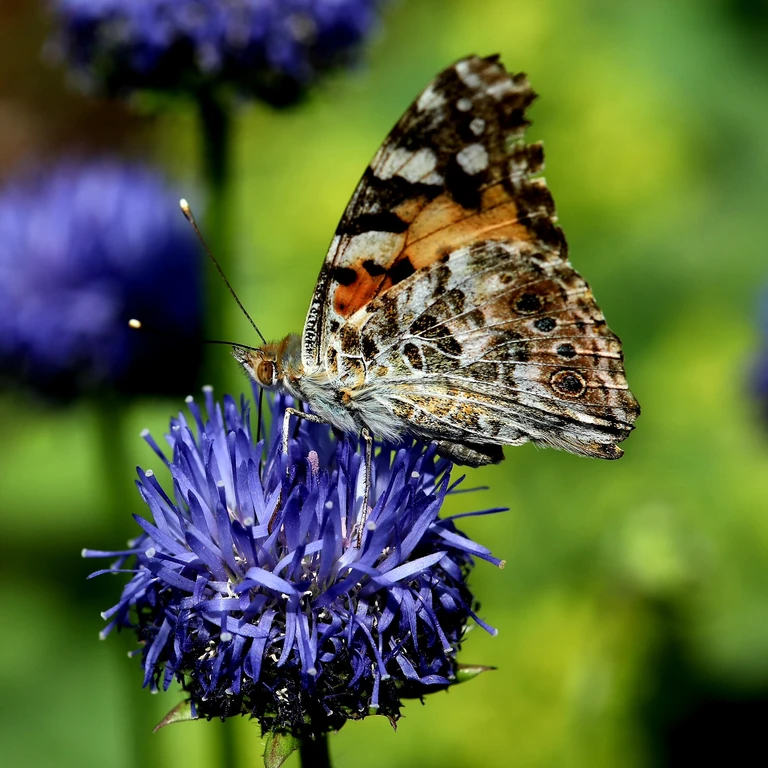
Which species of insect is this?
Vanessa cardui
